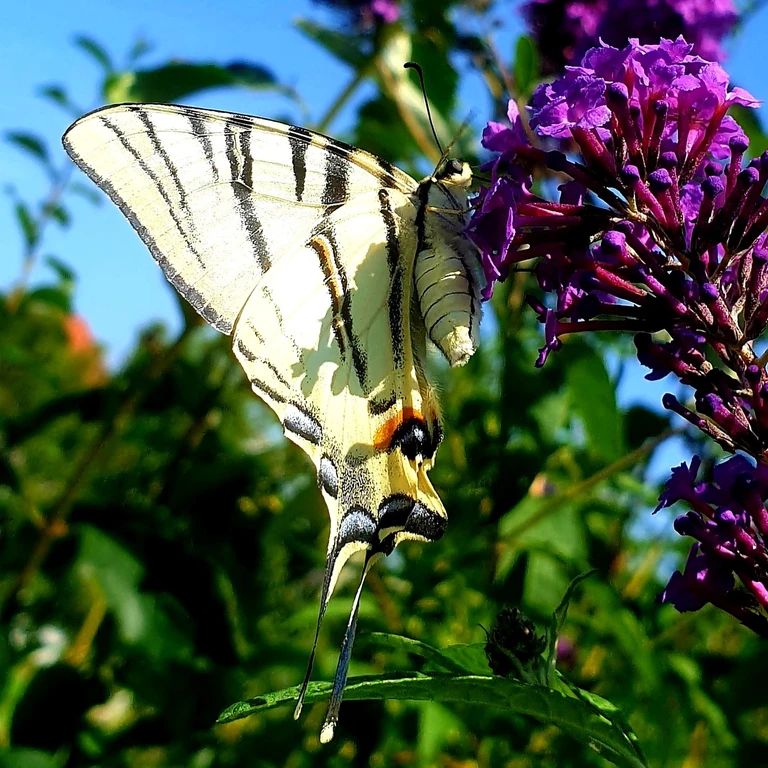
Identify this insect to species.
Iphiclides podalirius
